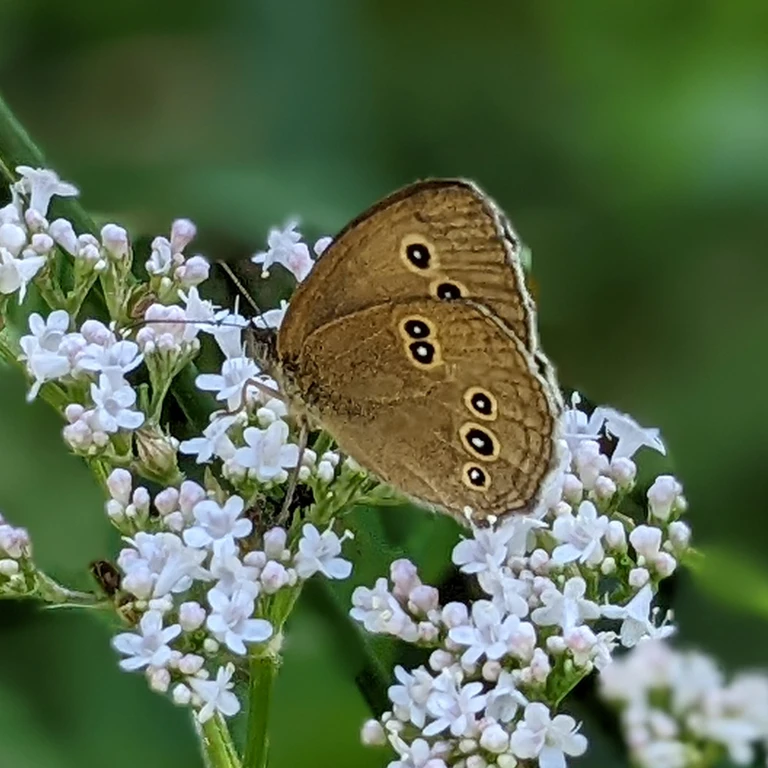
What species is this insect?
Aphantopus hyperantus
